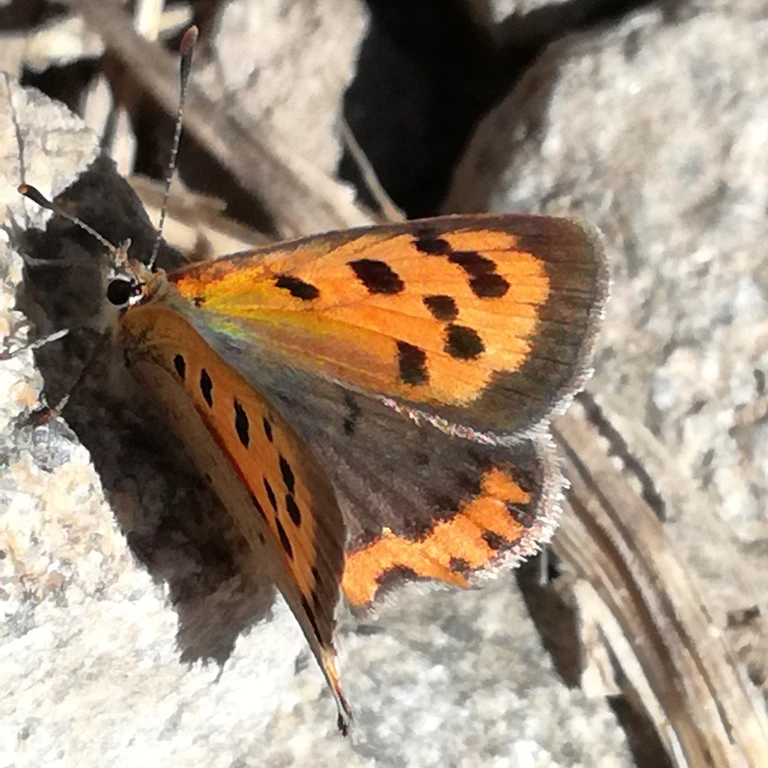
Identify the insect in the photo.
Lycaena phlaeas
